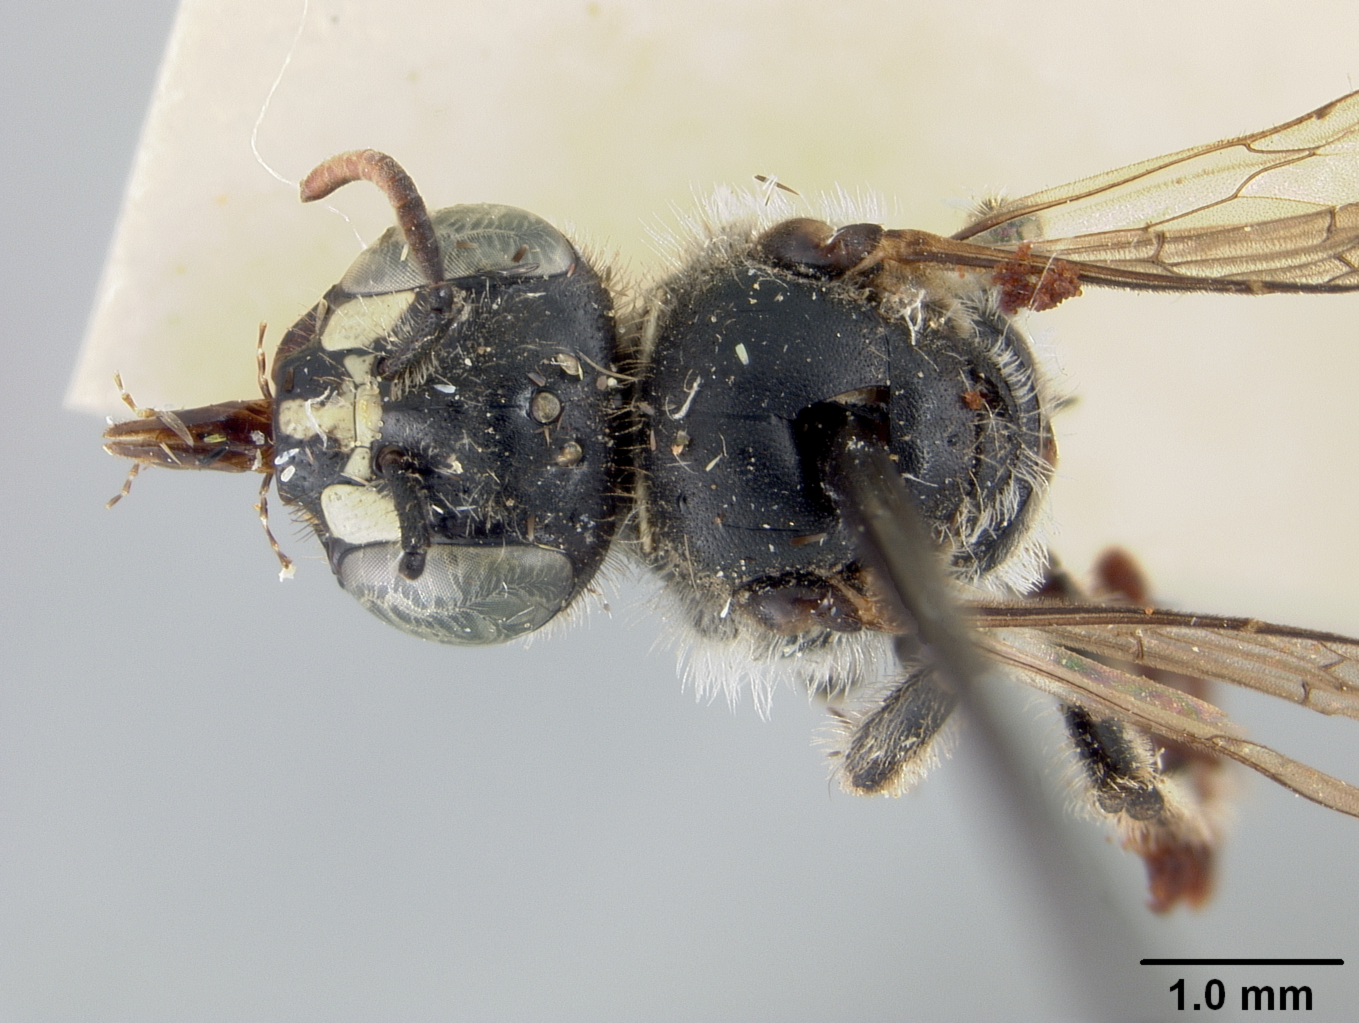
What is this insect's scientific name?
Calliopsis hondurasicus
